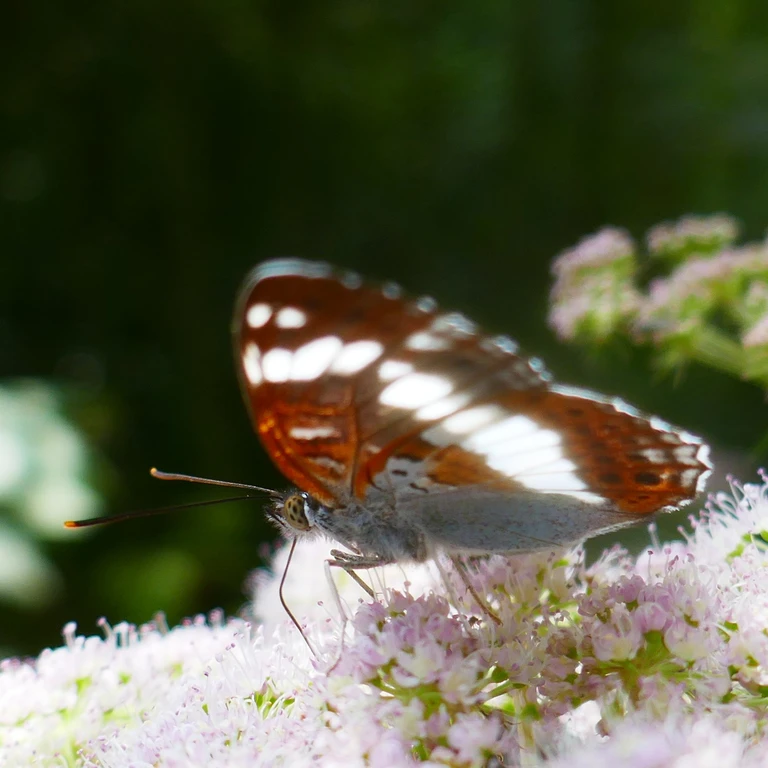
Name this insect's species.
Limenitis camilla (also Ladoga camilla)
